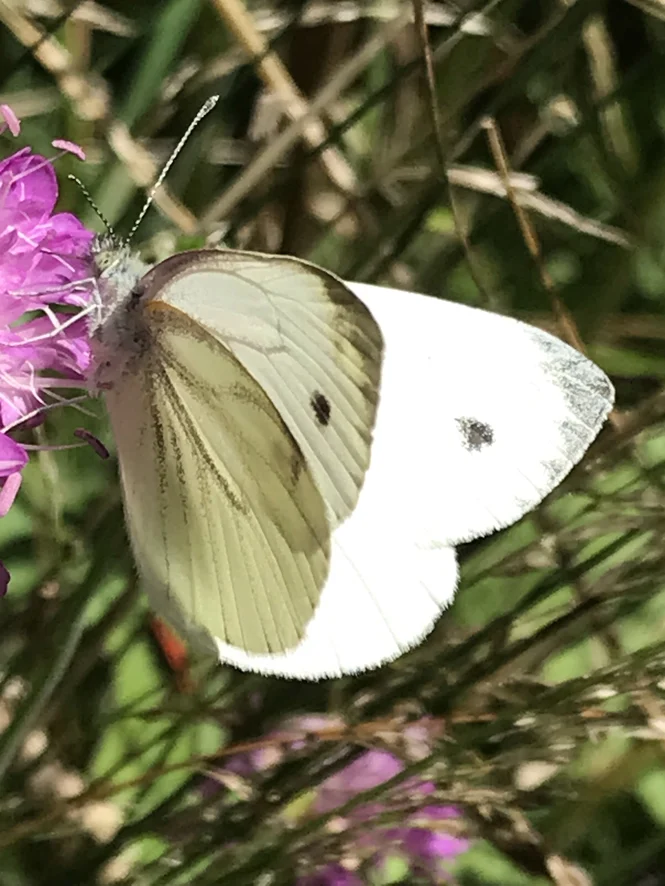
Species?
Pieris napi
